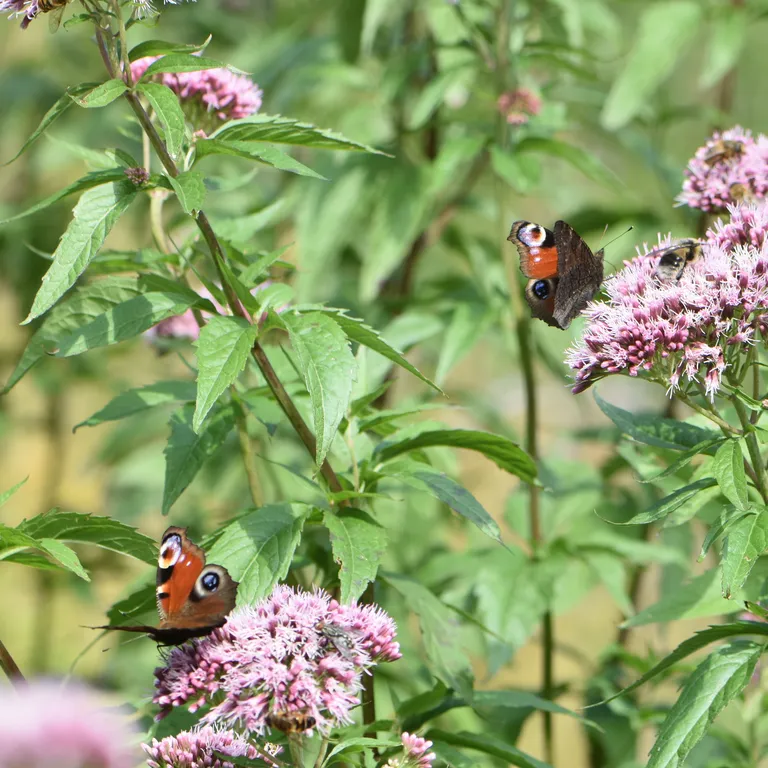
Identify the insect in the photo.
Aglais io
